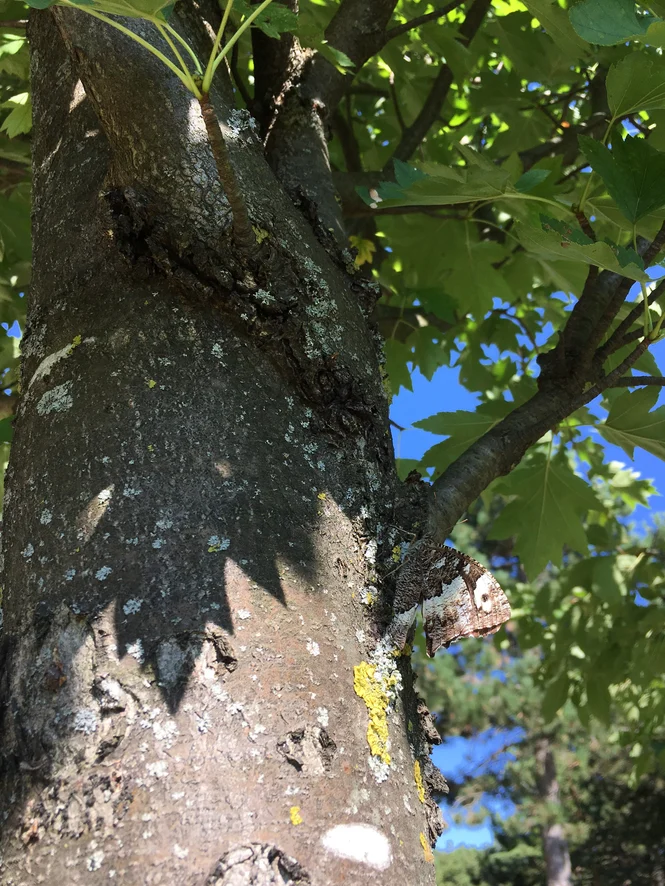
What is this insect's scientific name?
Brintesia circe
